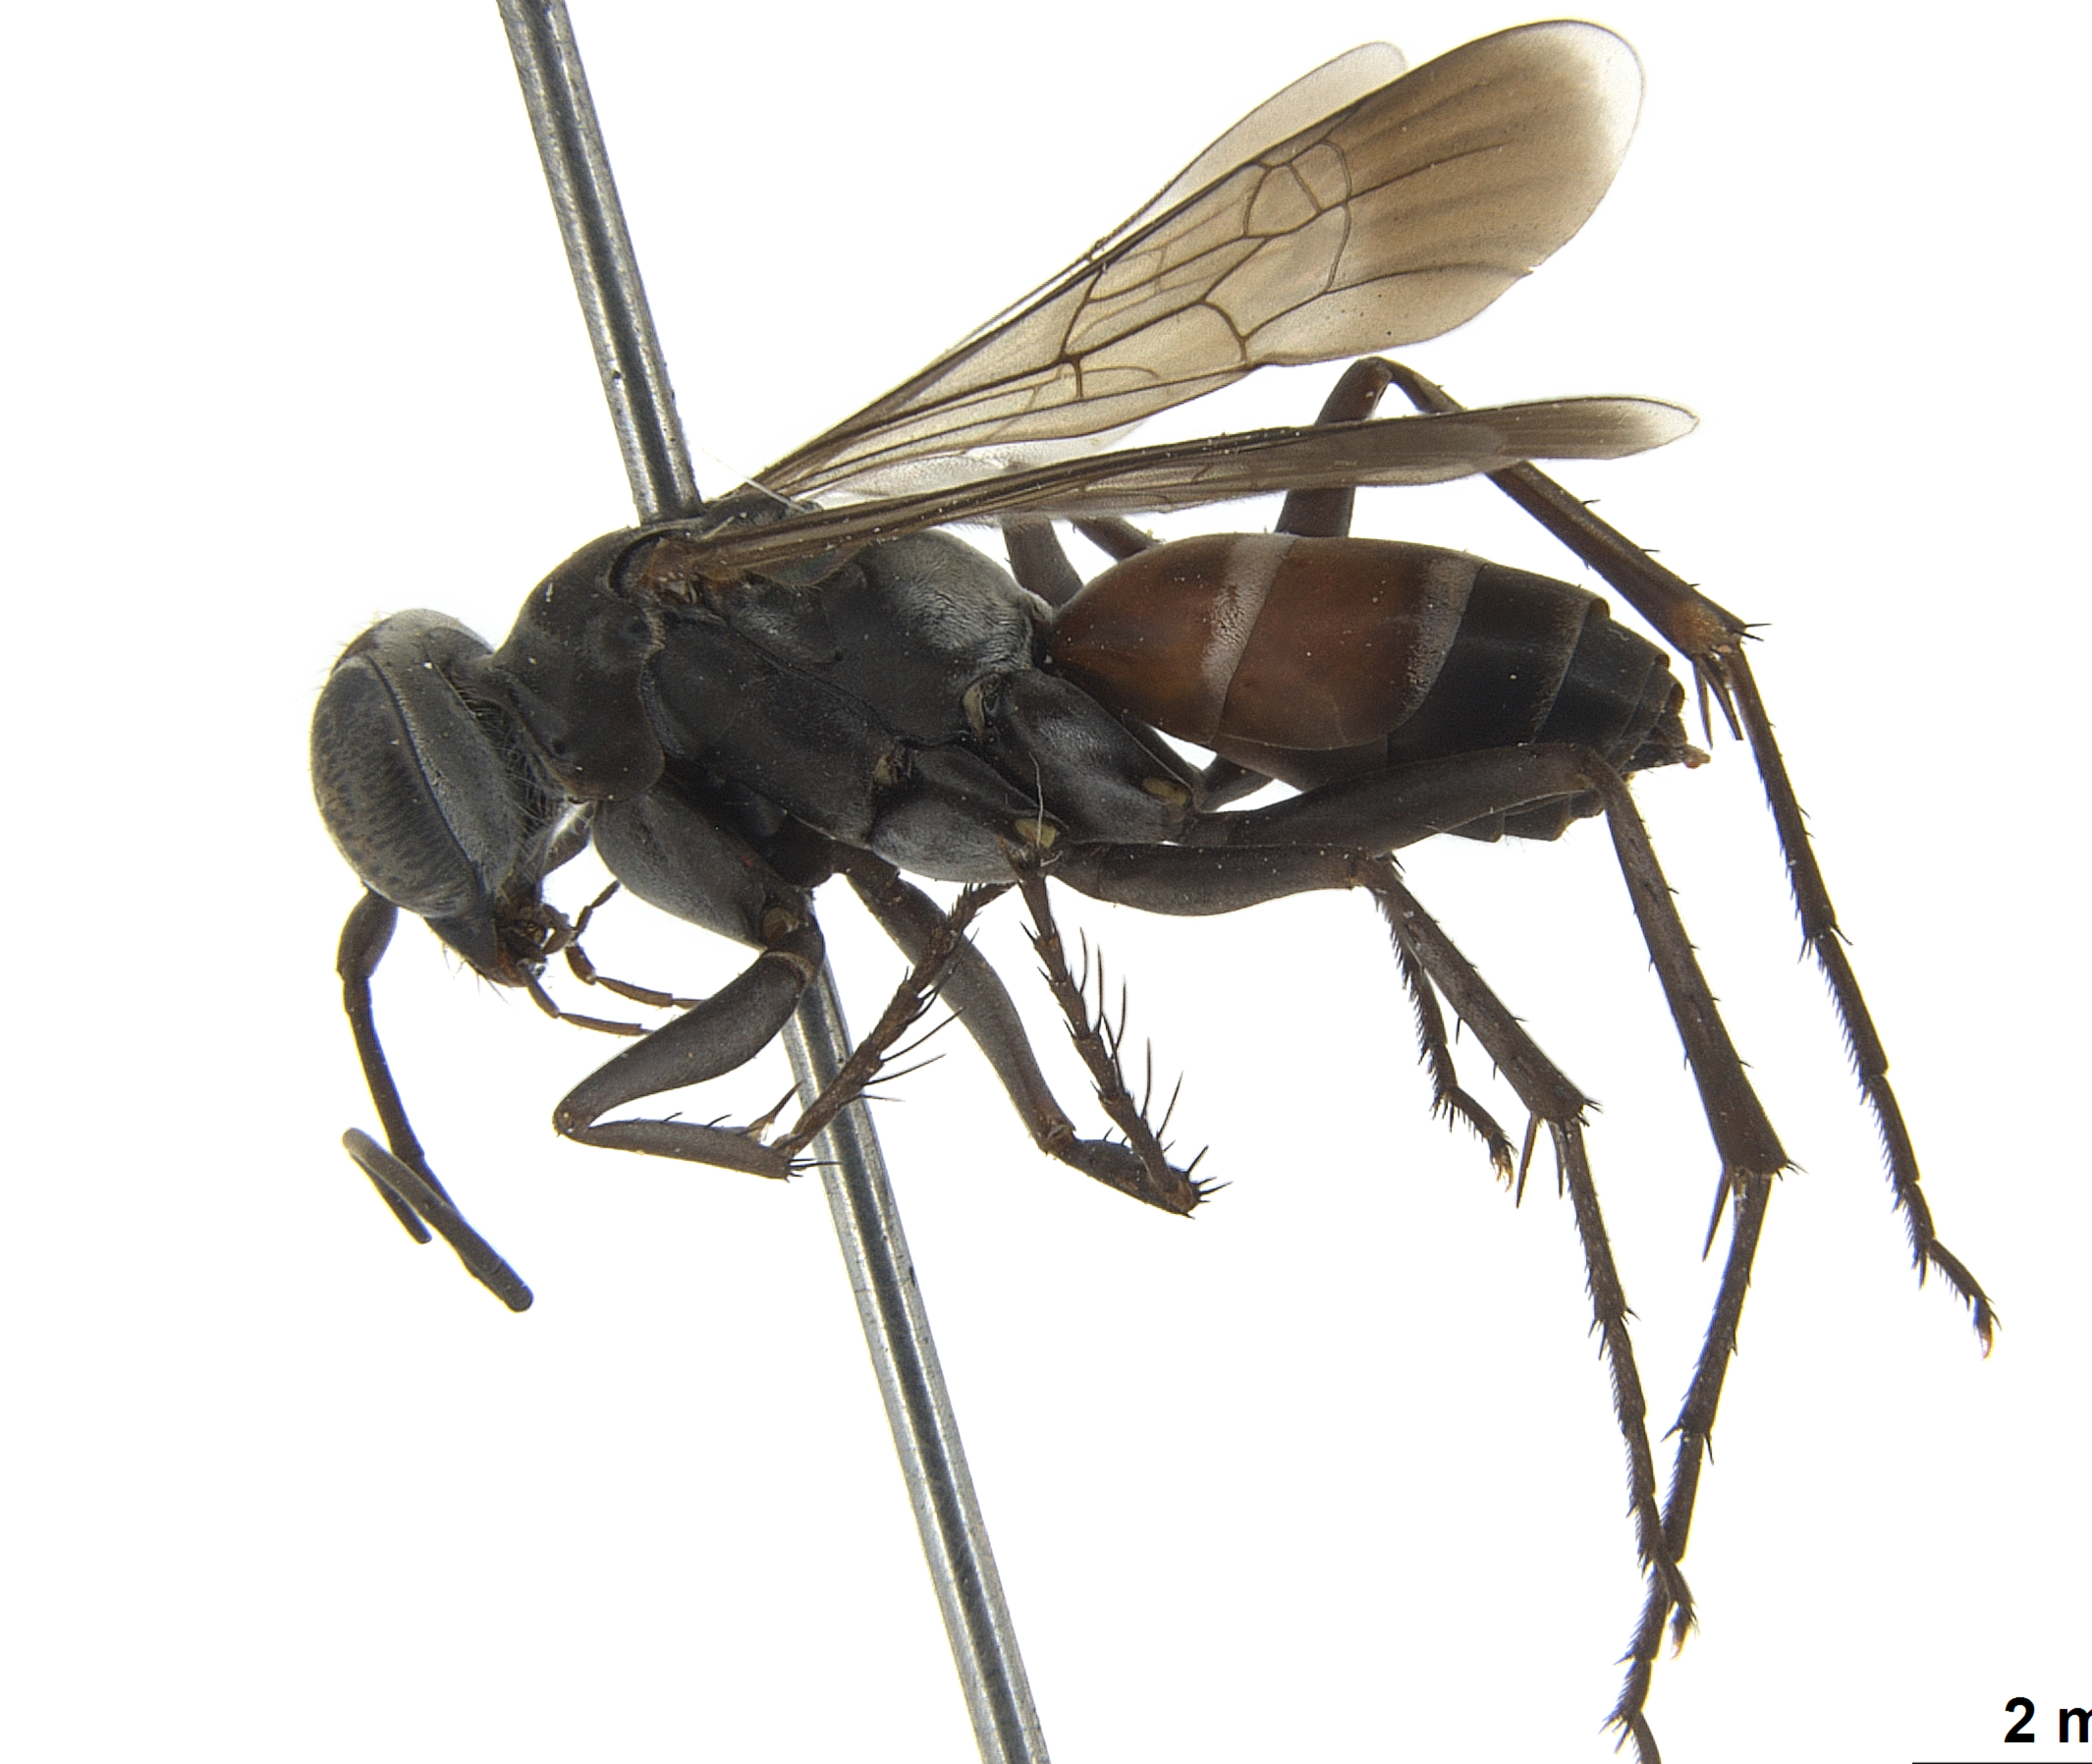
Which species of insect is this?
Icazus arcanus
